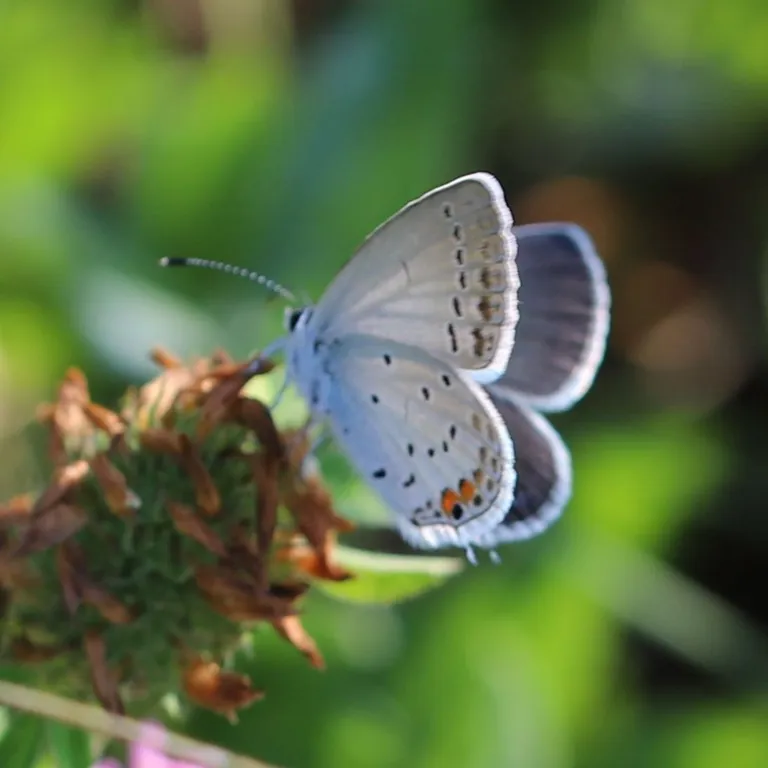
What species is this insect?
Cupido argiades (also Elkalyce argiades)
